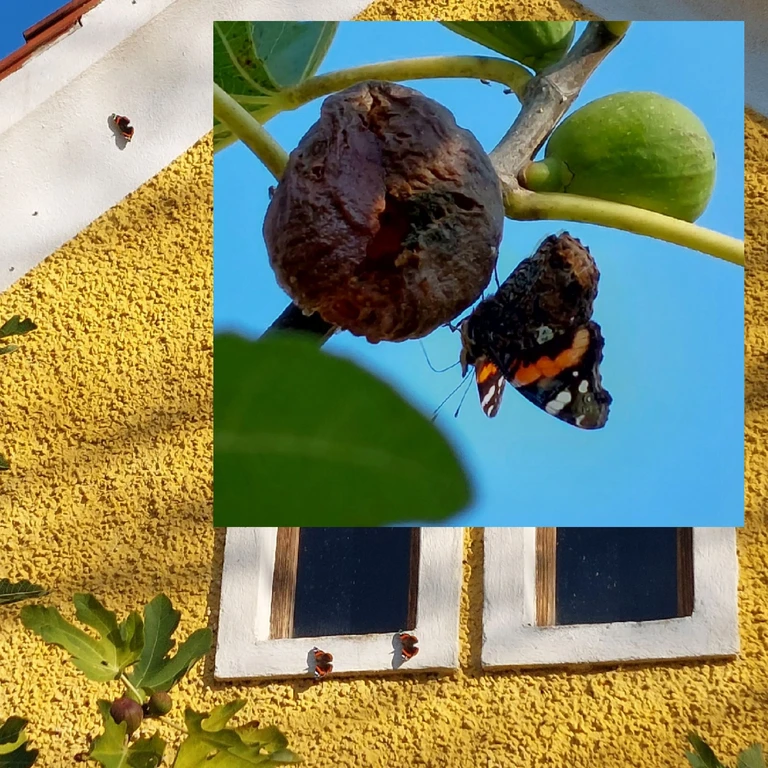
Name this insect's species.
Vanessa atalanta
